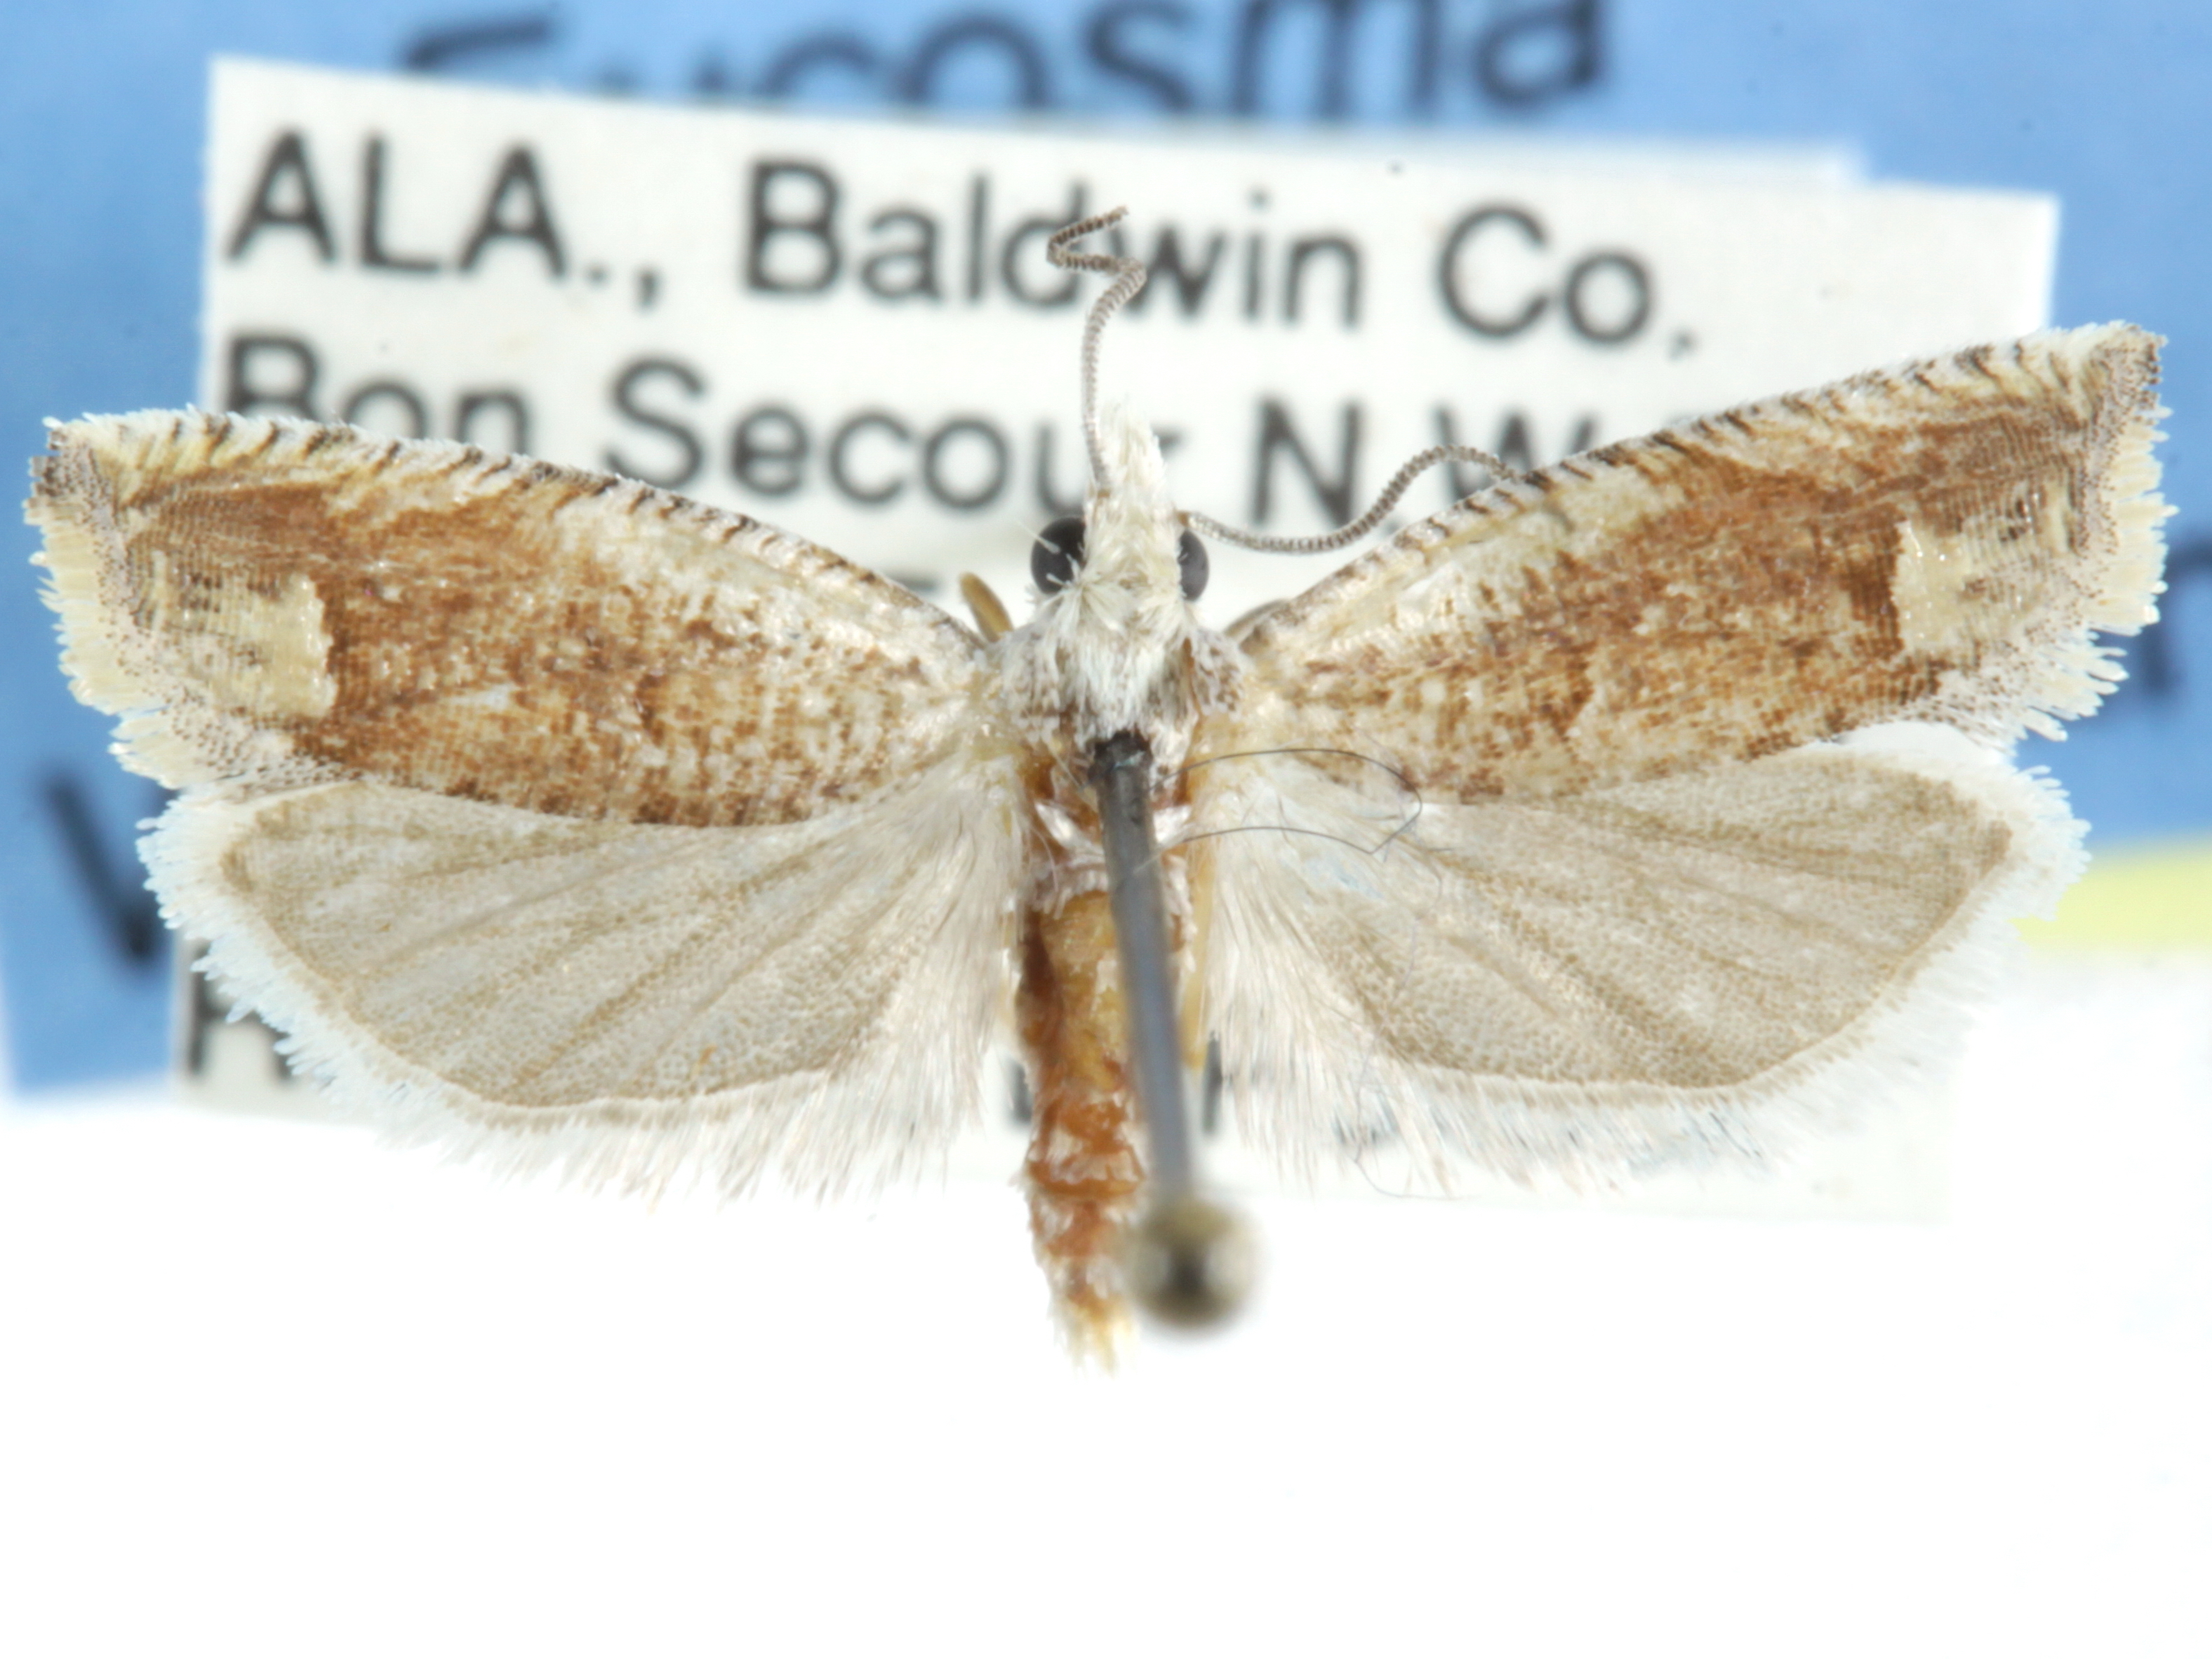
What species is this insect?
Eucosma alabamae
